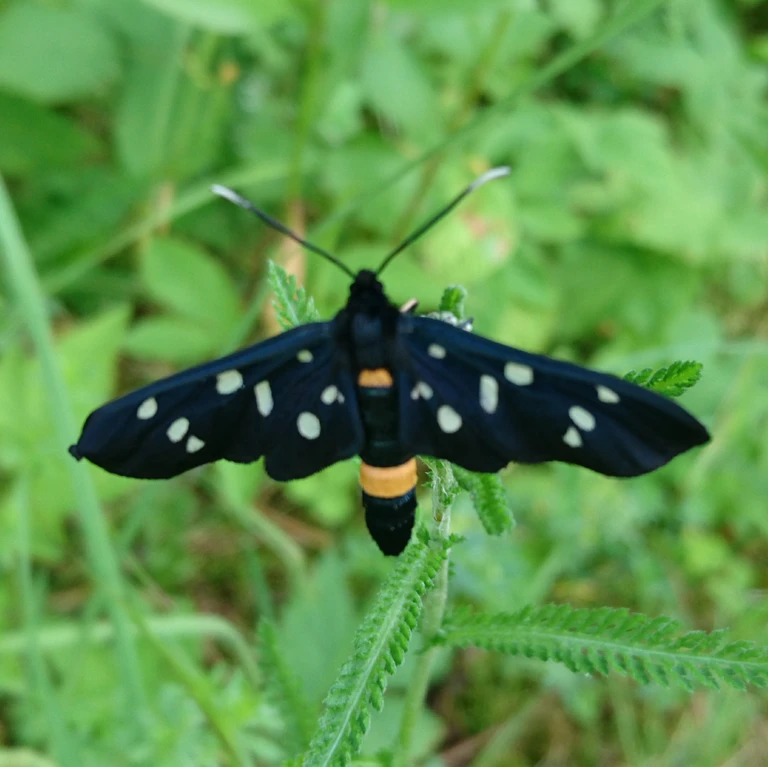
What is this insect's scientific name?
Amata phegea
